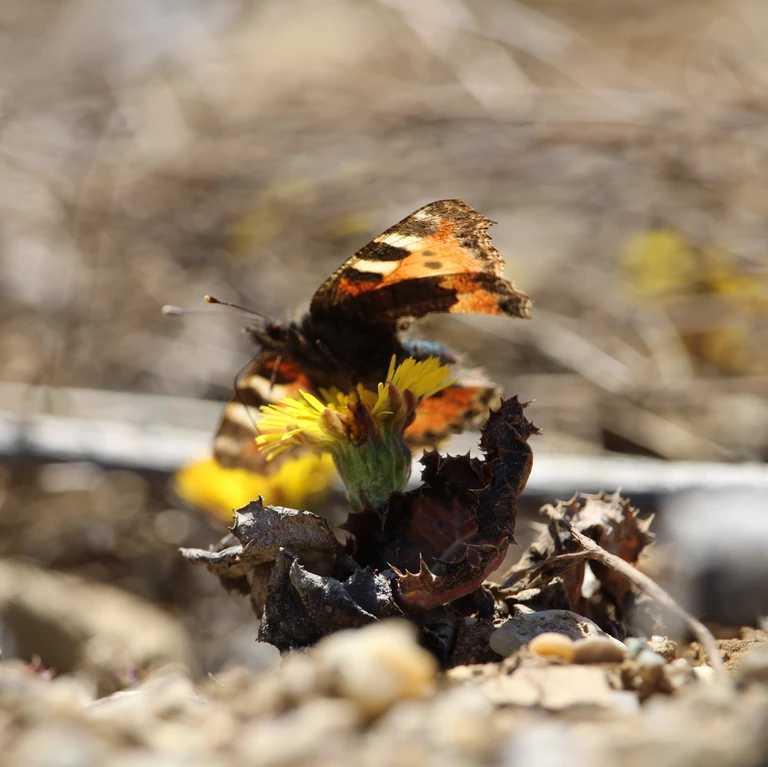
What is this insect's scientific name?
Aglais urticae
